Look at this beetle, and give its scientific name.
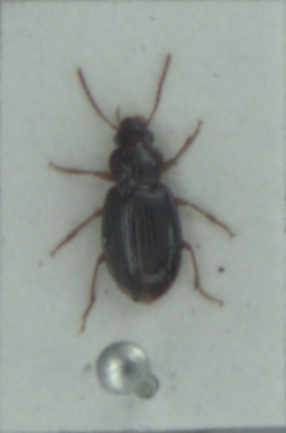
Bradycellus sharpi
